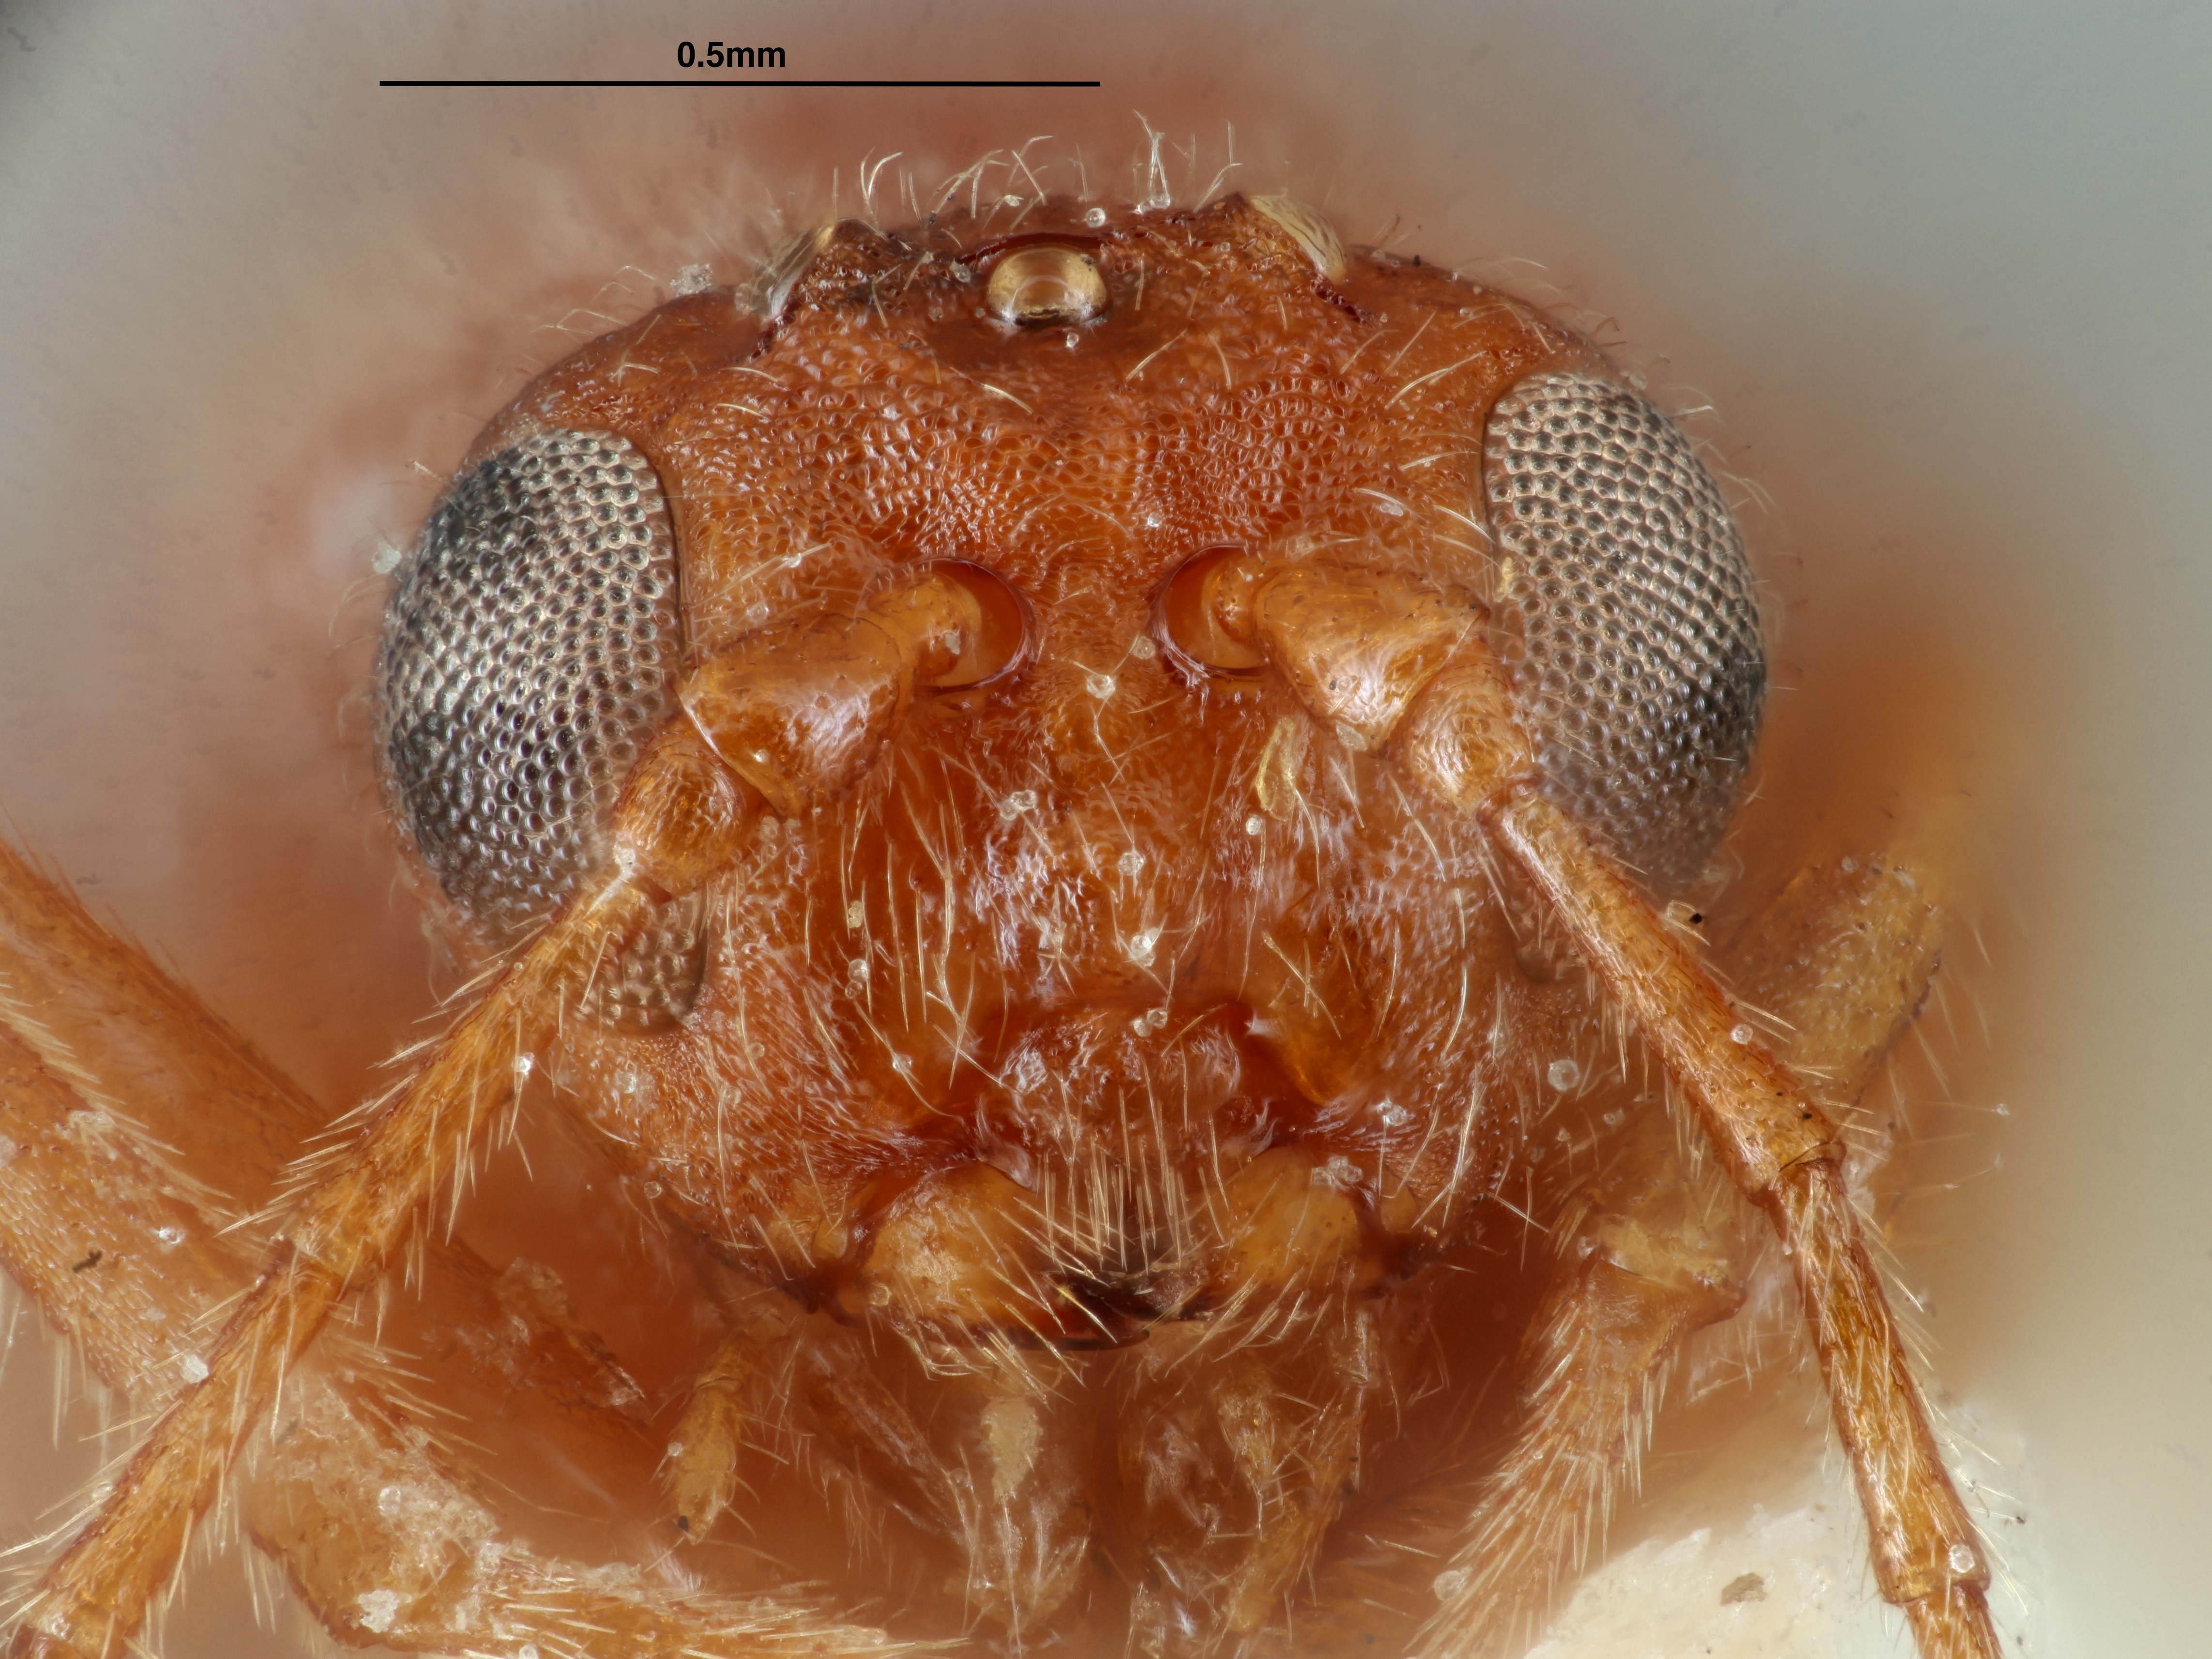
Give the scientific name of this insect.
Diplolepis capronae
